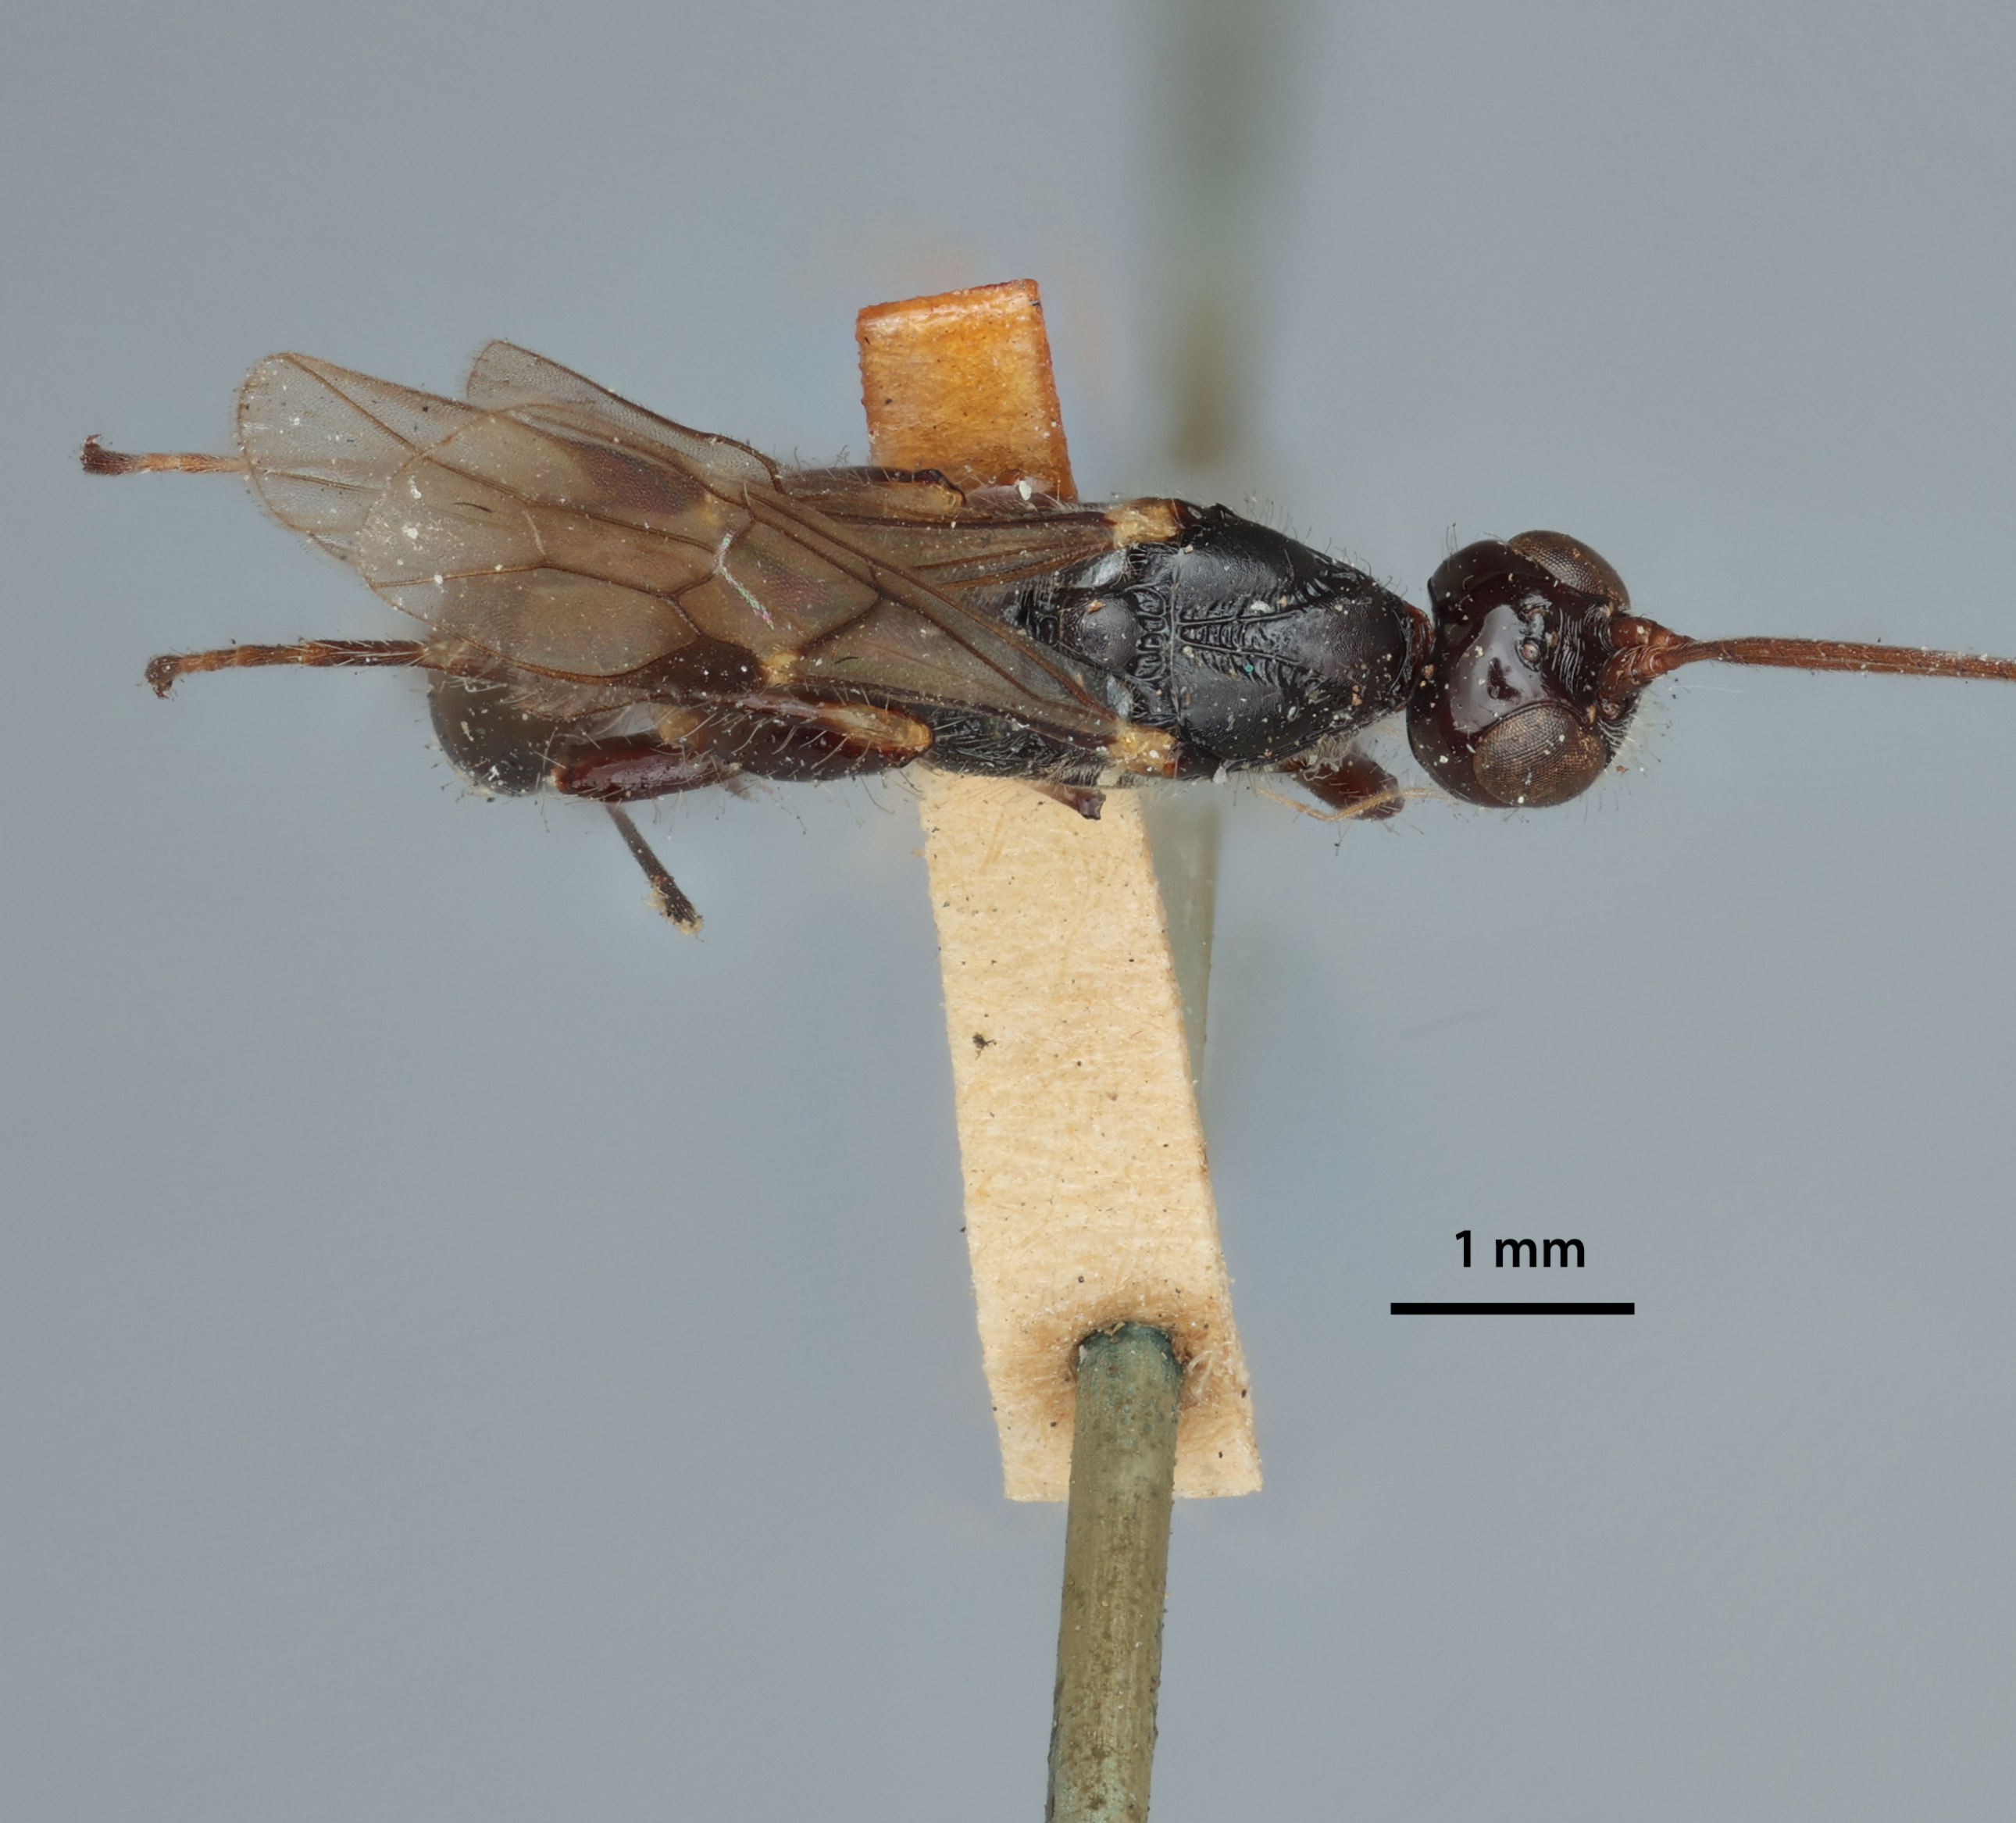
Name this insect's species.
Spathius voltur
